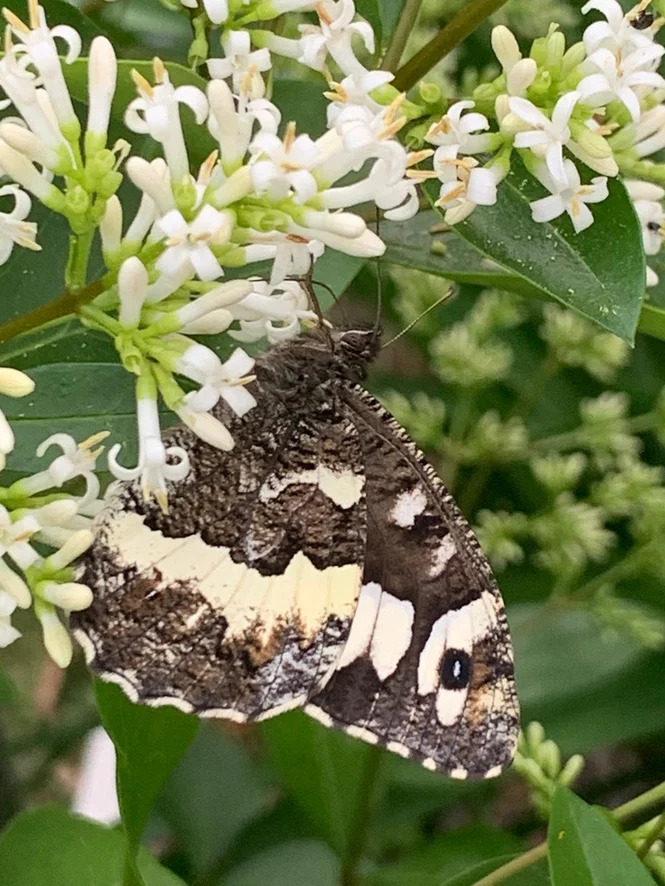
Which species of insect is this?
Brintesia circe
